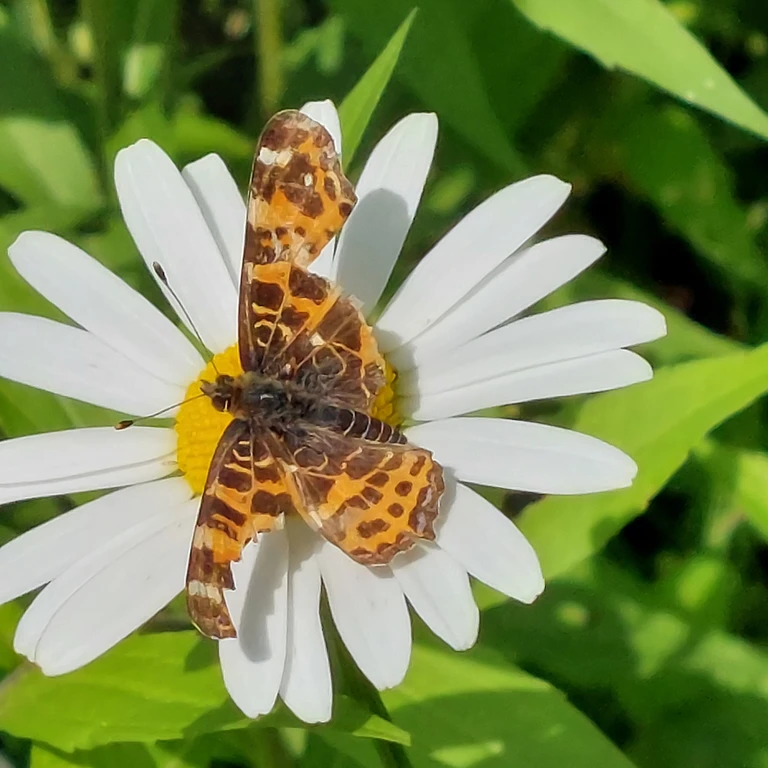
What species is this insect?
Araschnia levana
